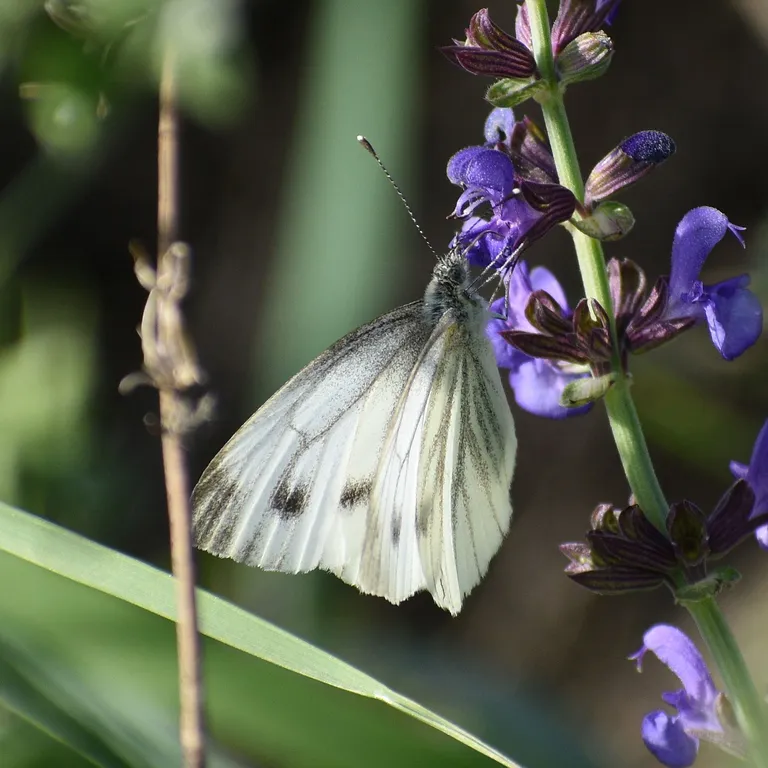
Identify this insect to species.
Pieris napi
